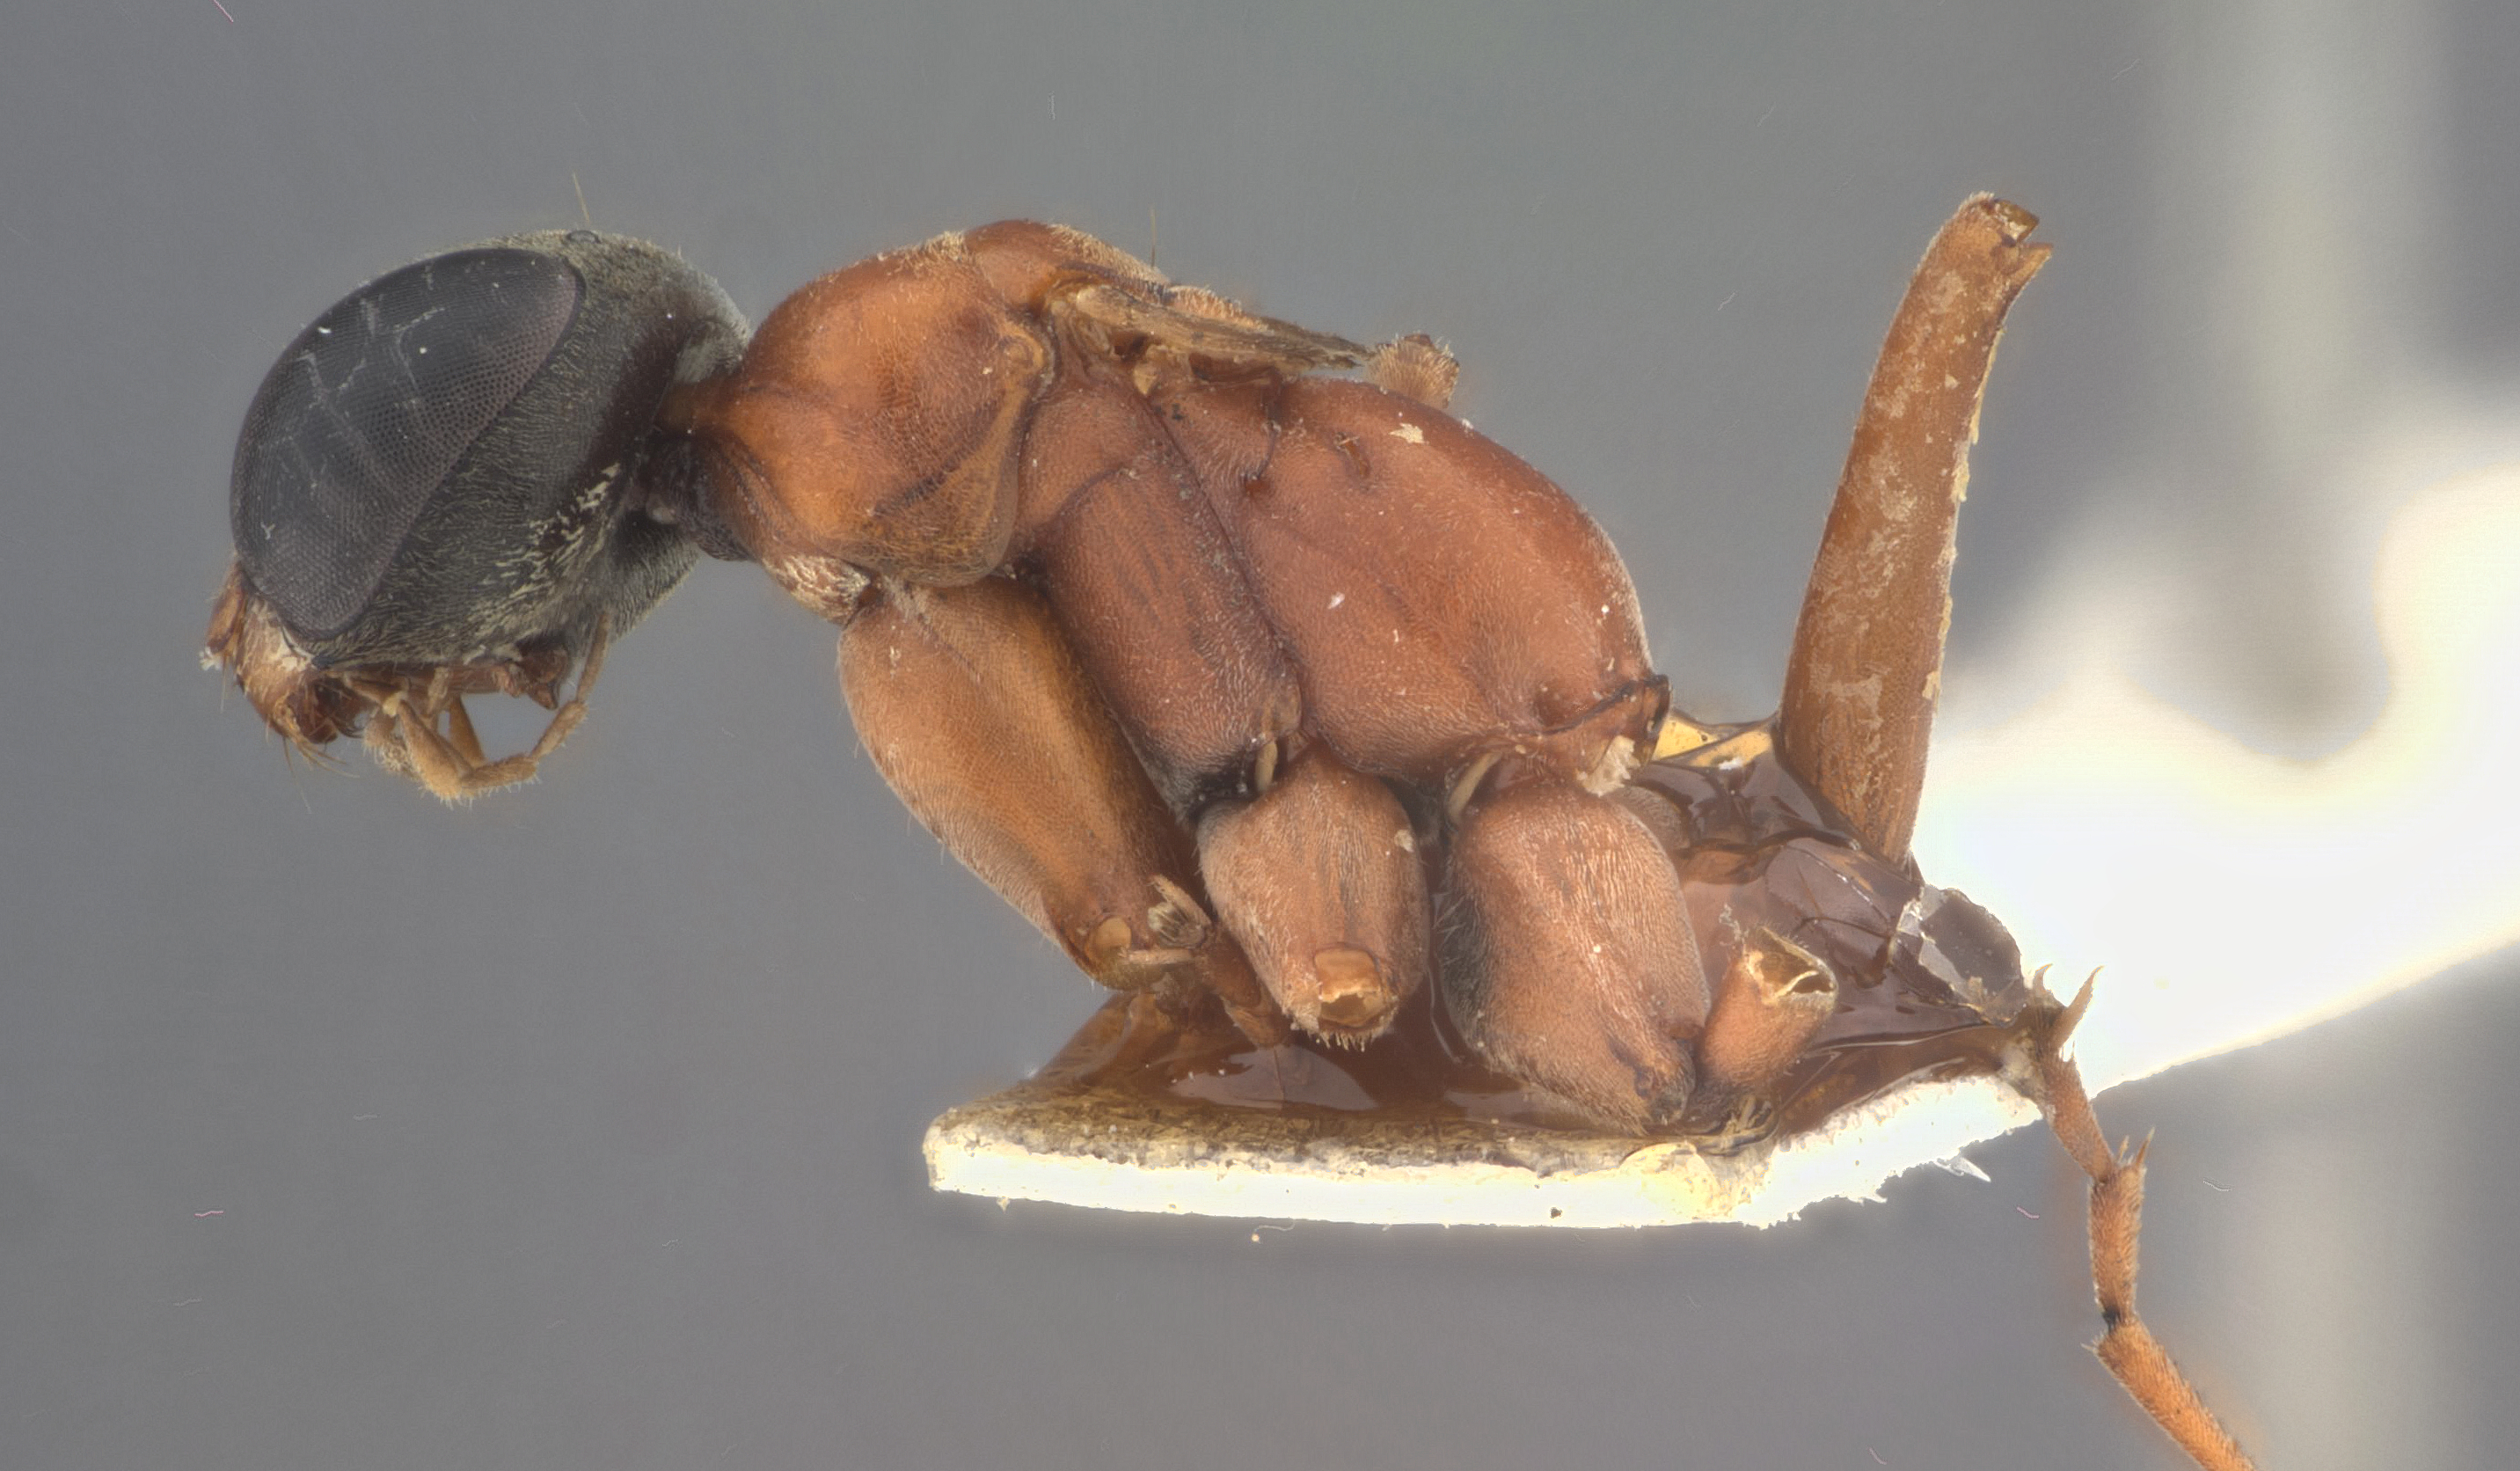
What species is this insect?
Myrmecosalius nigriceps
